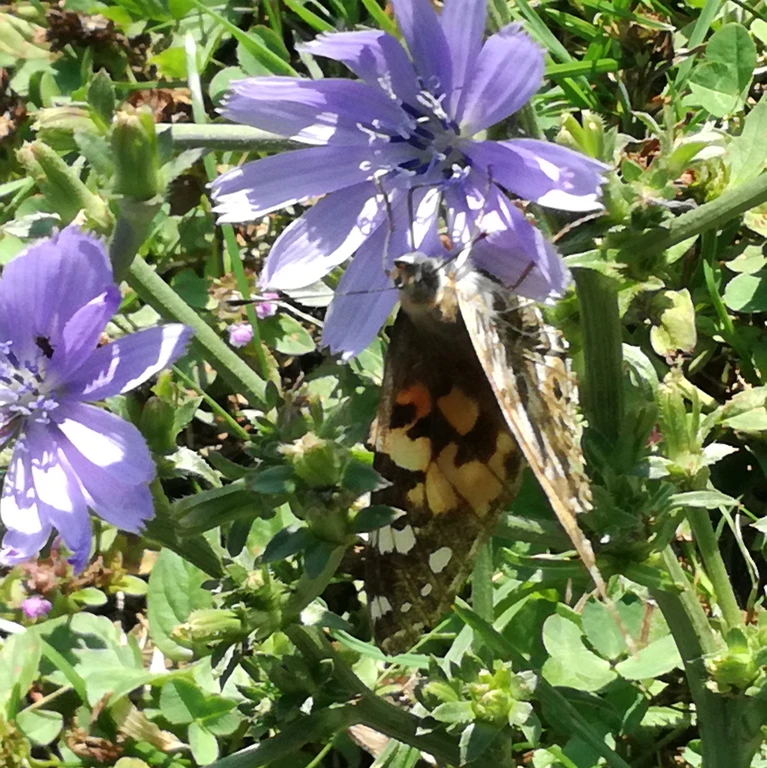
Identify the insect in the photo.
Vanessa cardui
